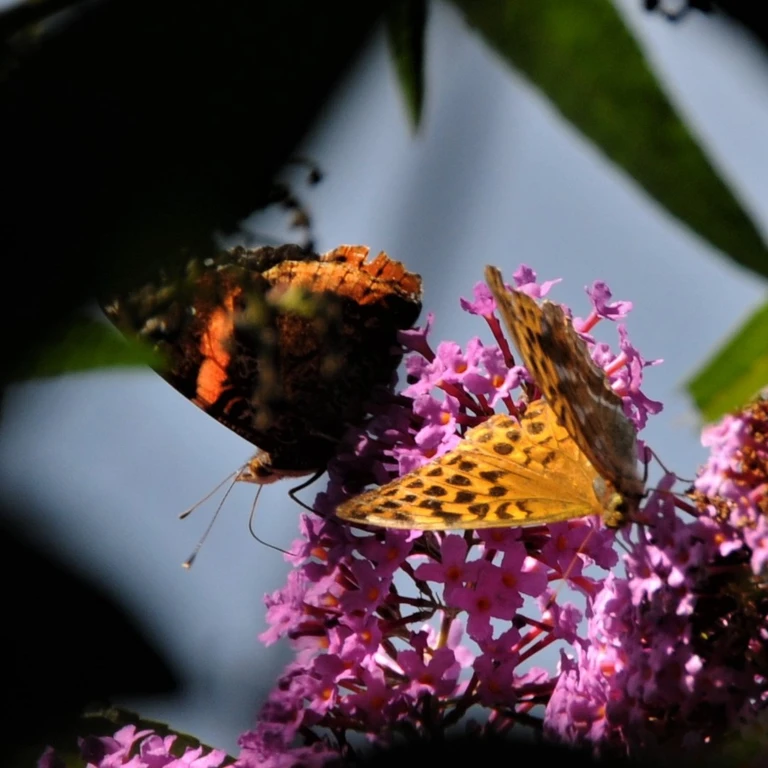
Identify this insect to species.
Argynnis paphia
